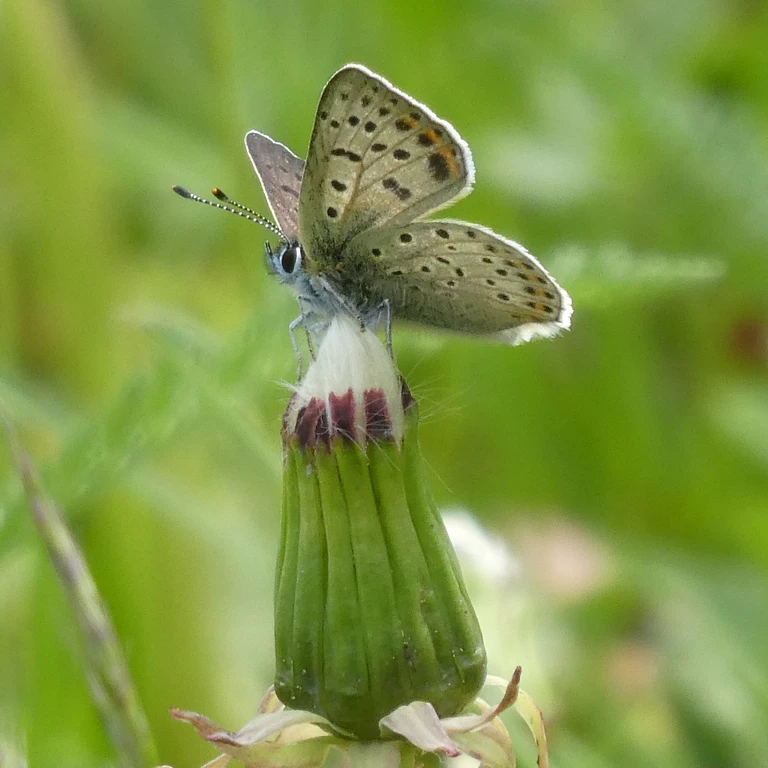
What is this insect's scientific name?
Lycaena tityrus (also Loweia tityrus)
